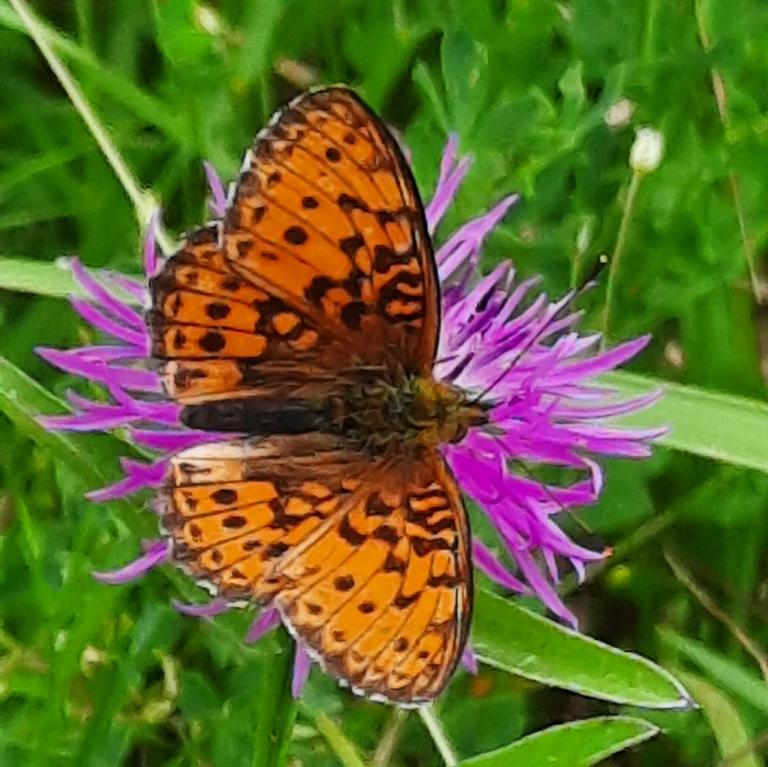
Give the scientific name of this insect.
Brenthis ino
